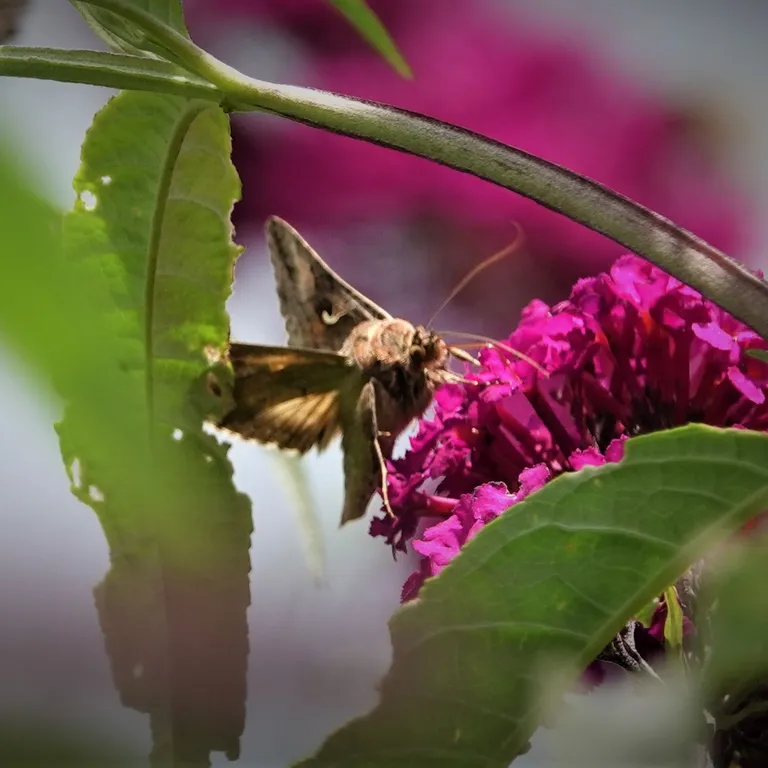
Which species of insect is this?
Autographa gamma
